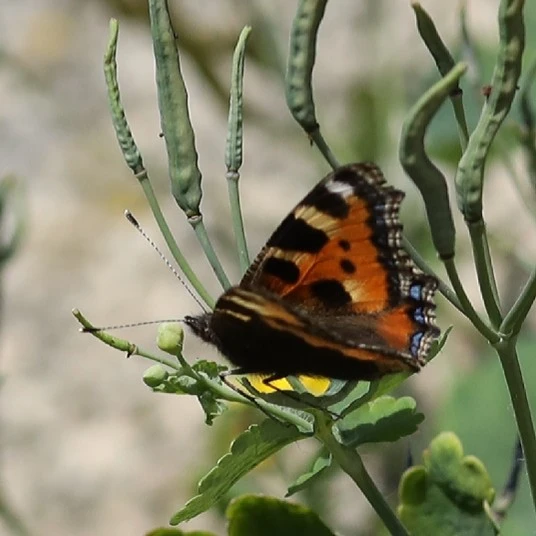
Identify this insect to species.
Aglais urticae
